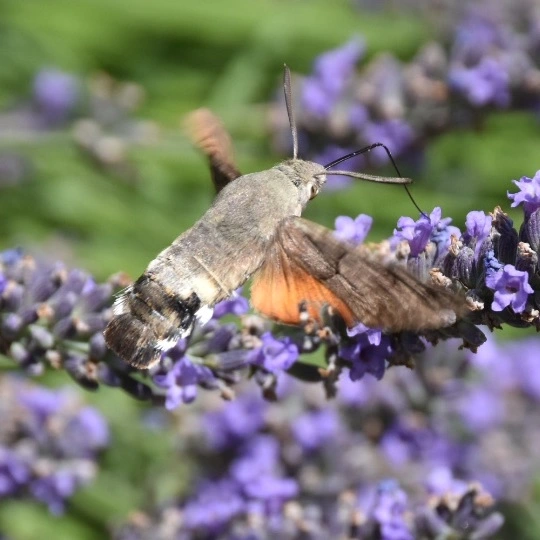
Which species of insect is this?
Macroglossum stellatarum
